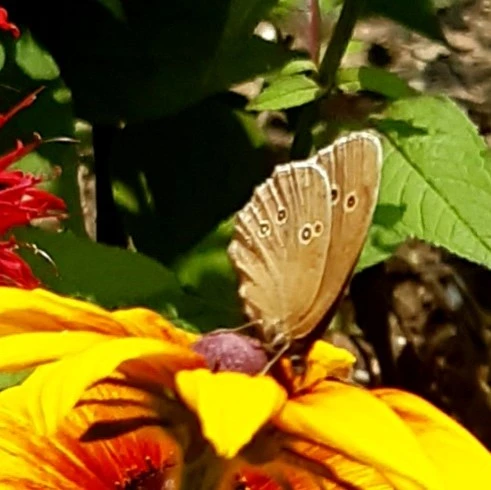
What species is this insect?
Aphantopus hyperantus
